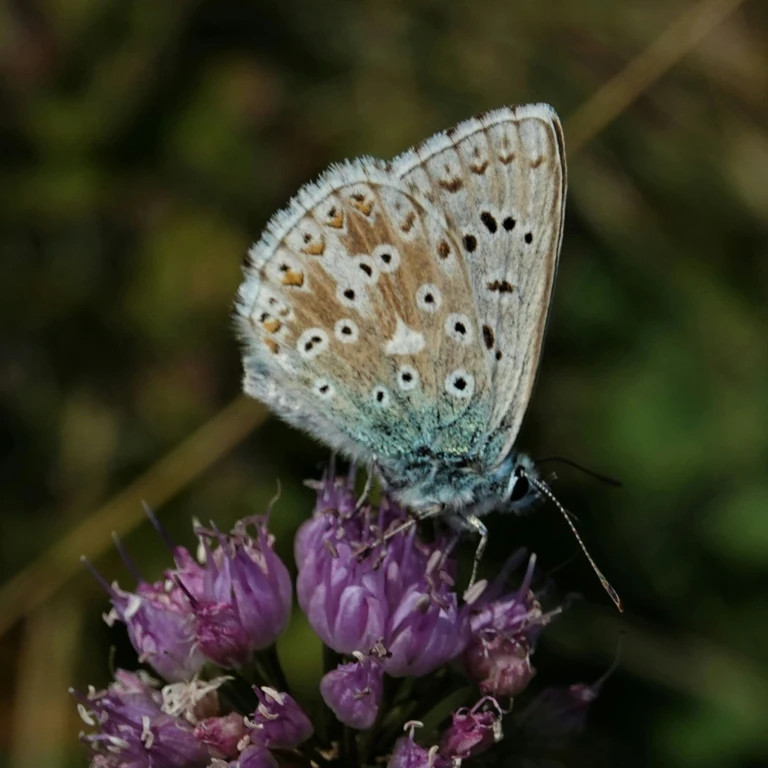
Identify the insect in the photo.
Lysandra coridon
